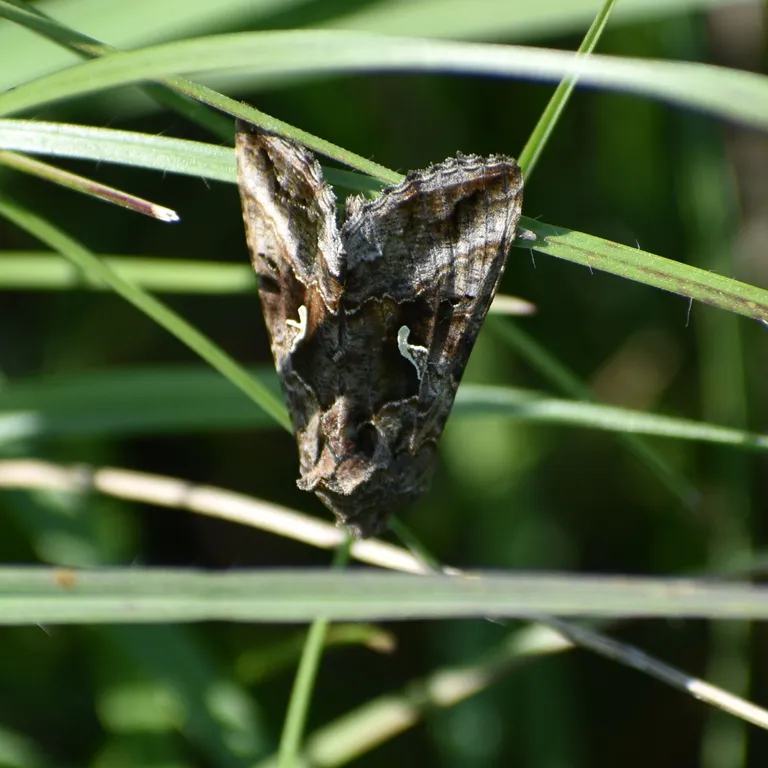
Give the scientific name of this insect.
Autographa gamma
